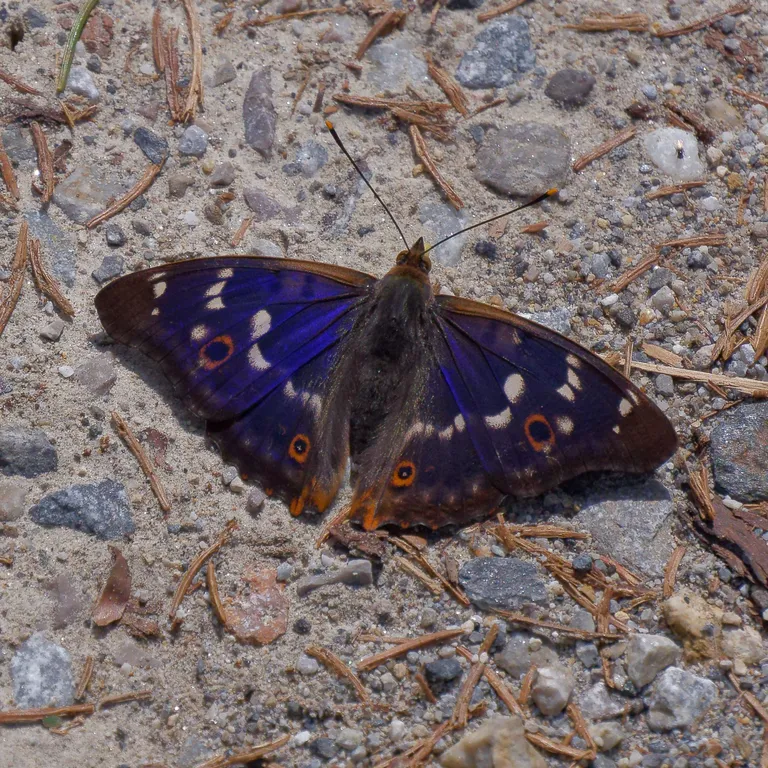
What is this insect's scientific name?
Apatura ilia
